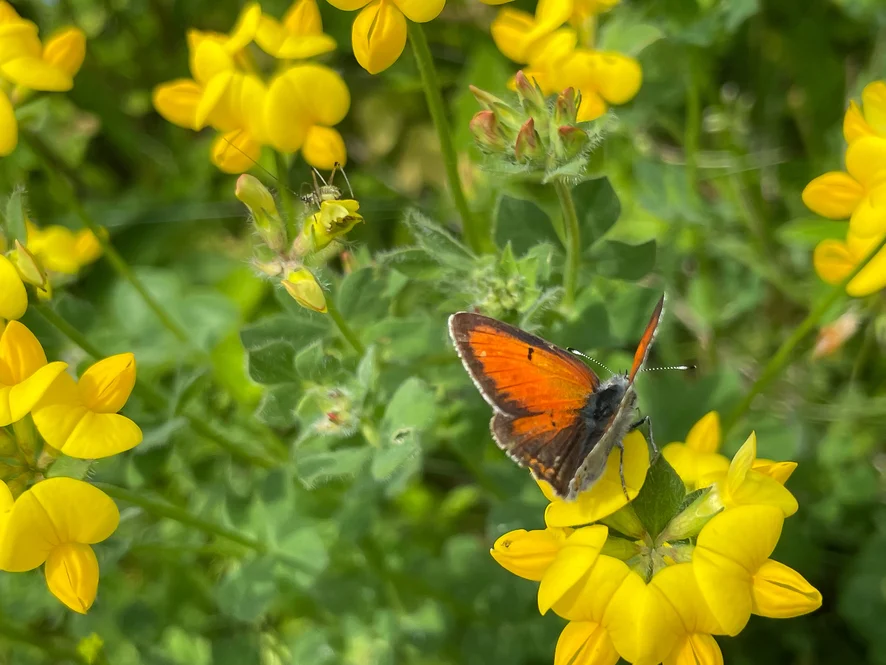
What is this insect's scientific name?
Lycaena hippothoe (also Palaeochrysophanus hippothoe)
